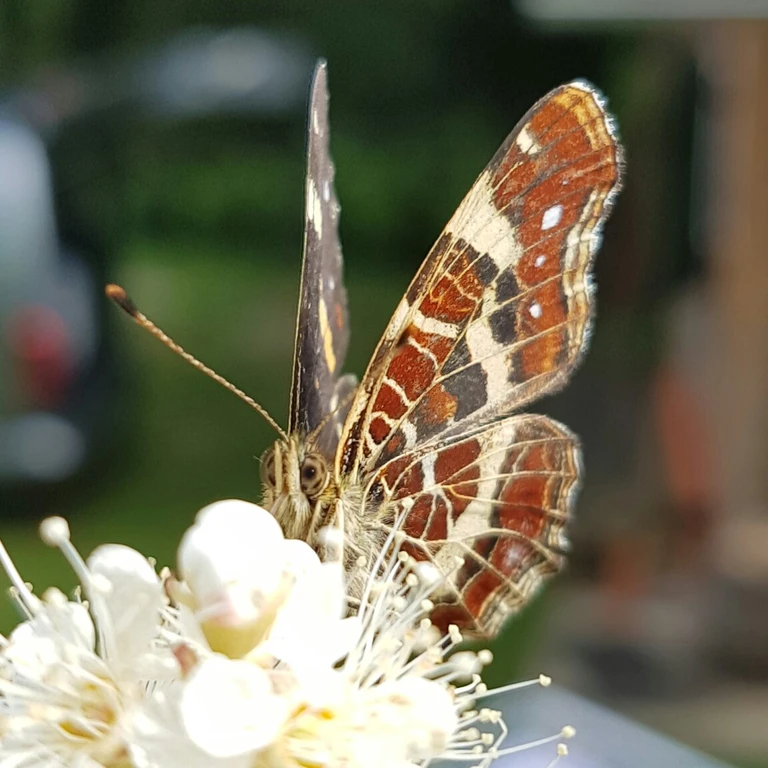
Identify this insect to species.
Araschnia levana
